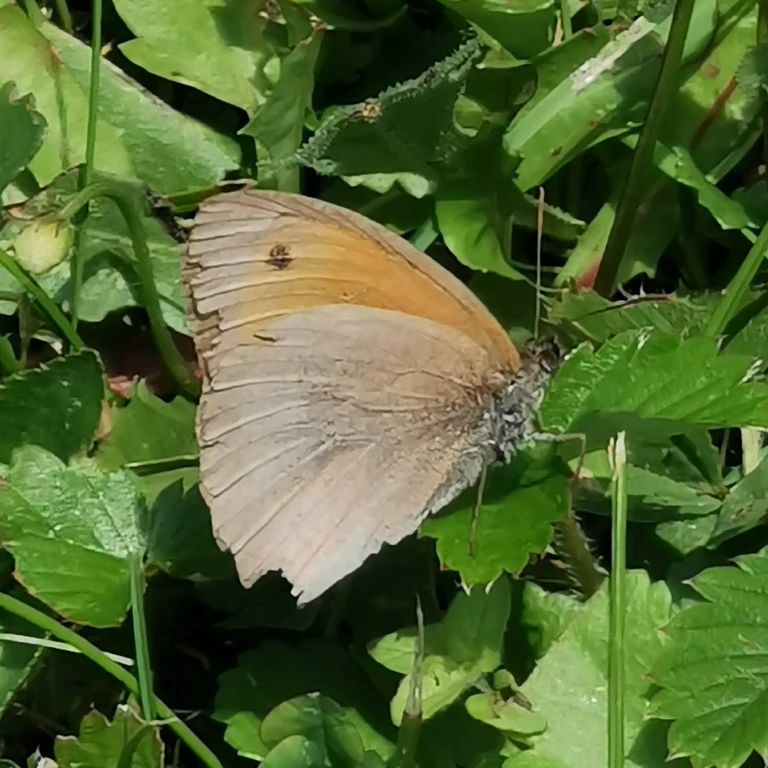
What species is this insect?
Maniola jurtina
